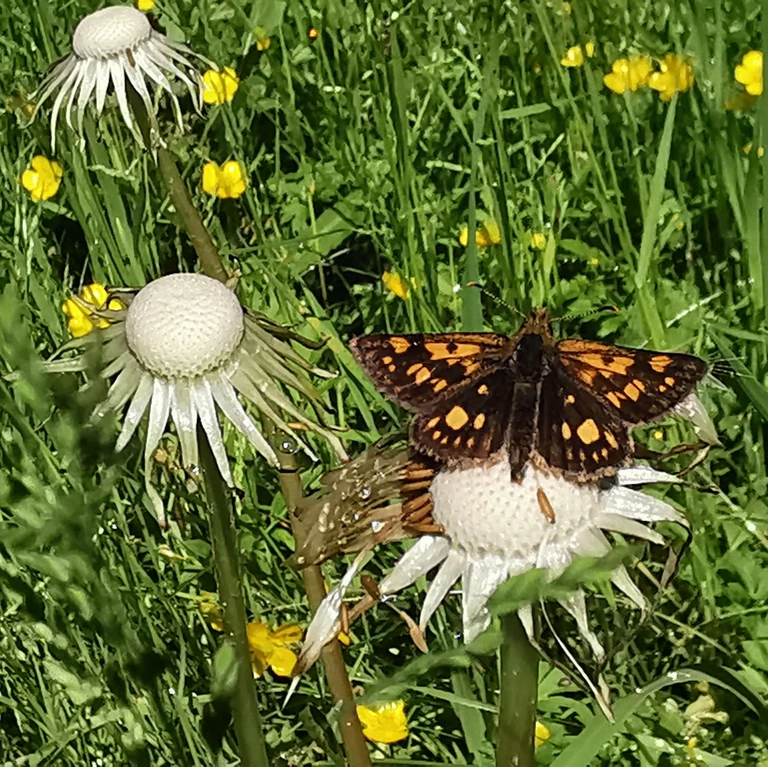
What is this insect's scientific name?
Carterocephalus palaemon
